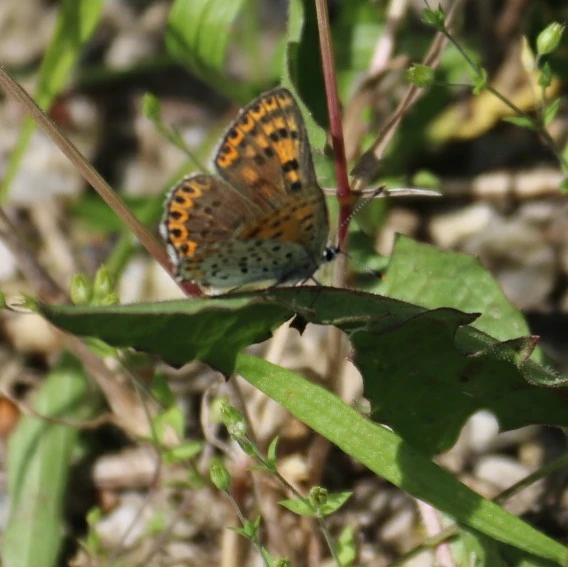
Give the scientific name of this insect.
Lycaena tityrus (also Loweia tityrus)
